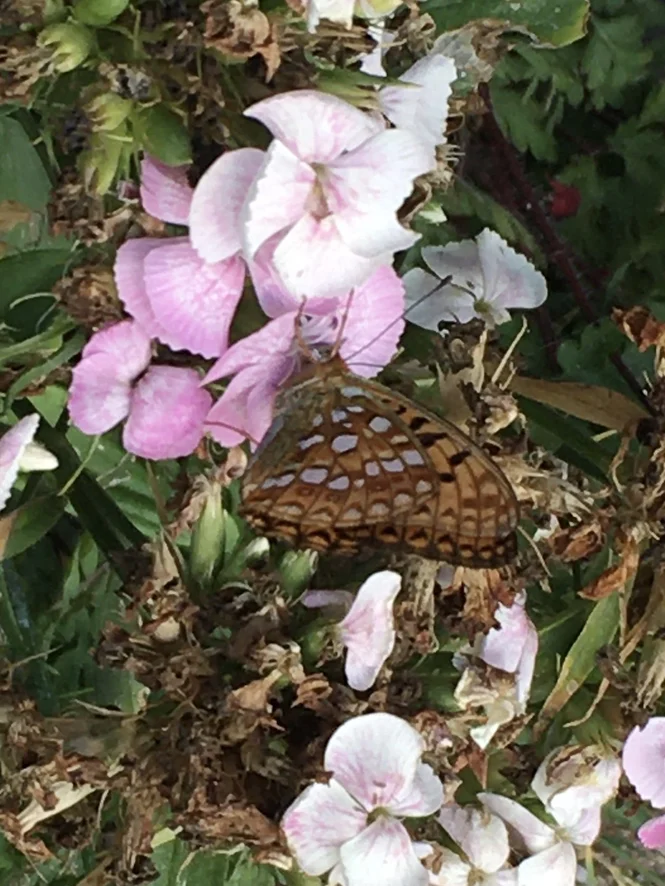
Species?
Fabriciana adippe
